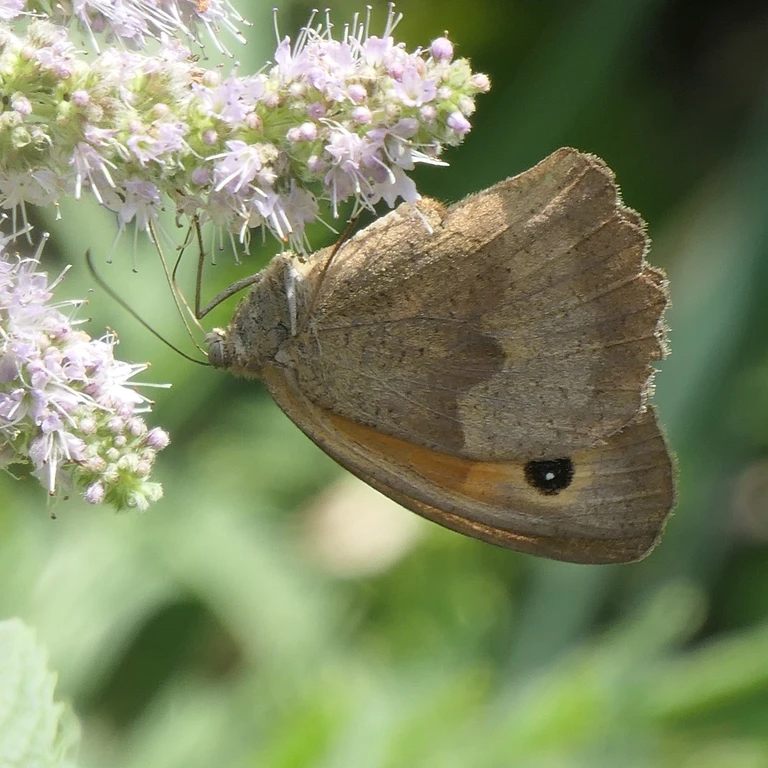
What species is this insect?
Maniola jurtina
